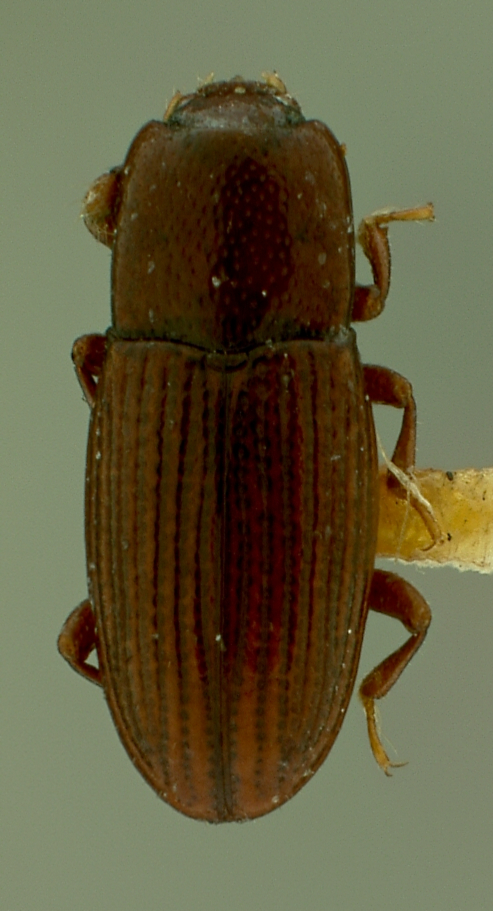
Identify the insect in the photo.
Cerylon sylvaticum
